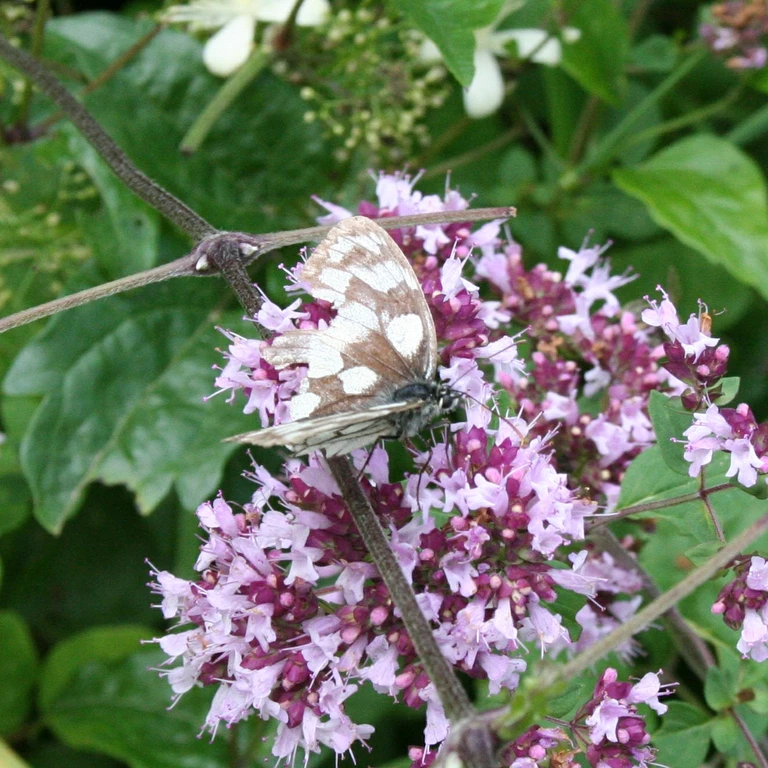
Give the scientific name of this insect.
Melanargia galathea
